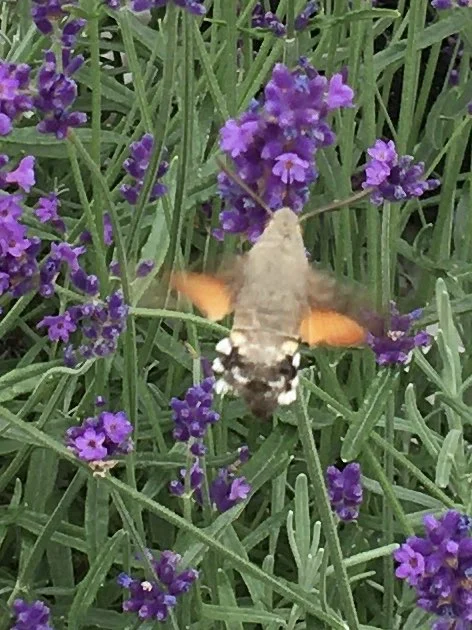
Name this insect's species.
Macroglossum stellatarum
